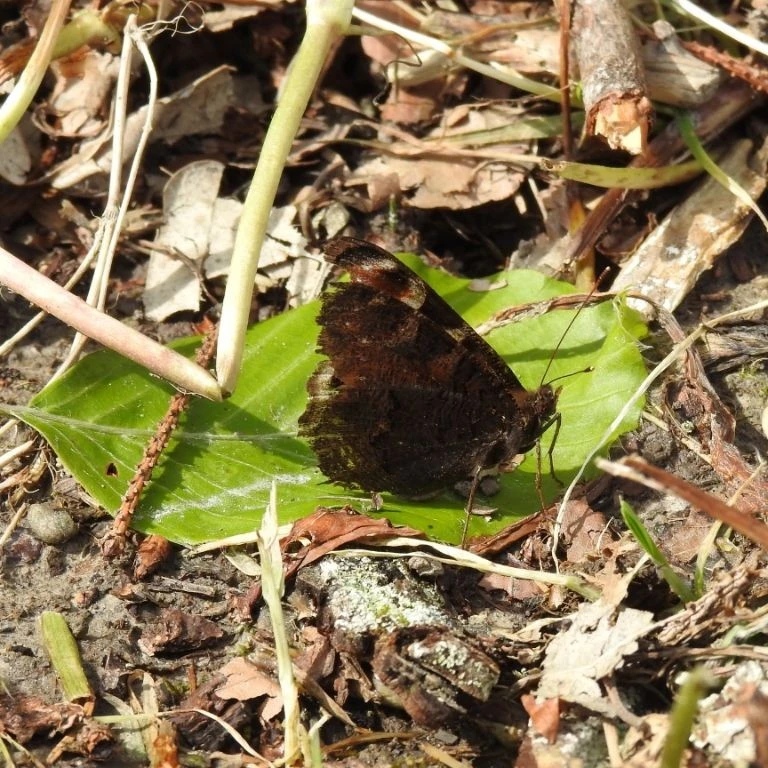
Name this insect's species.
Aglais io
